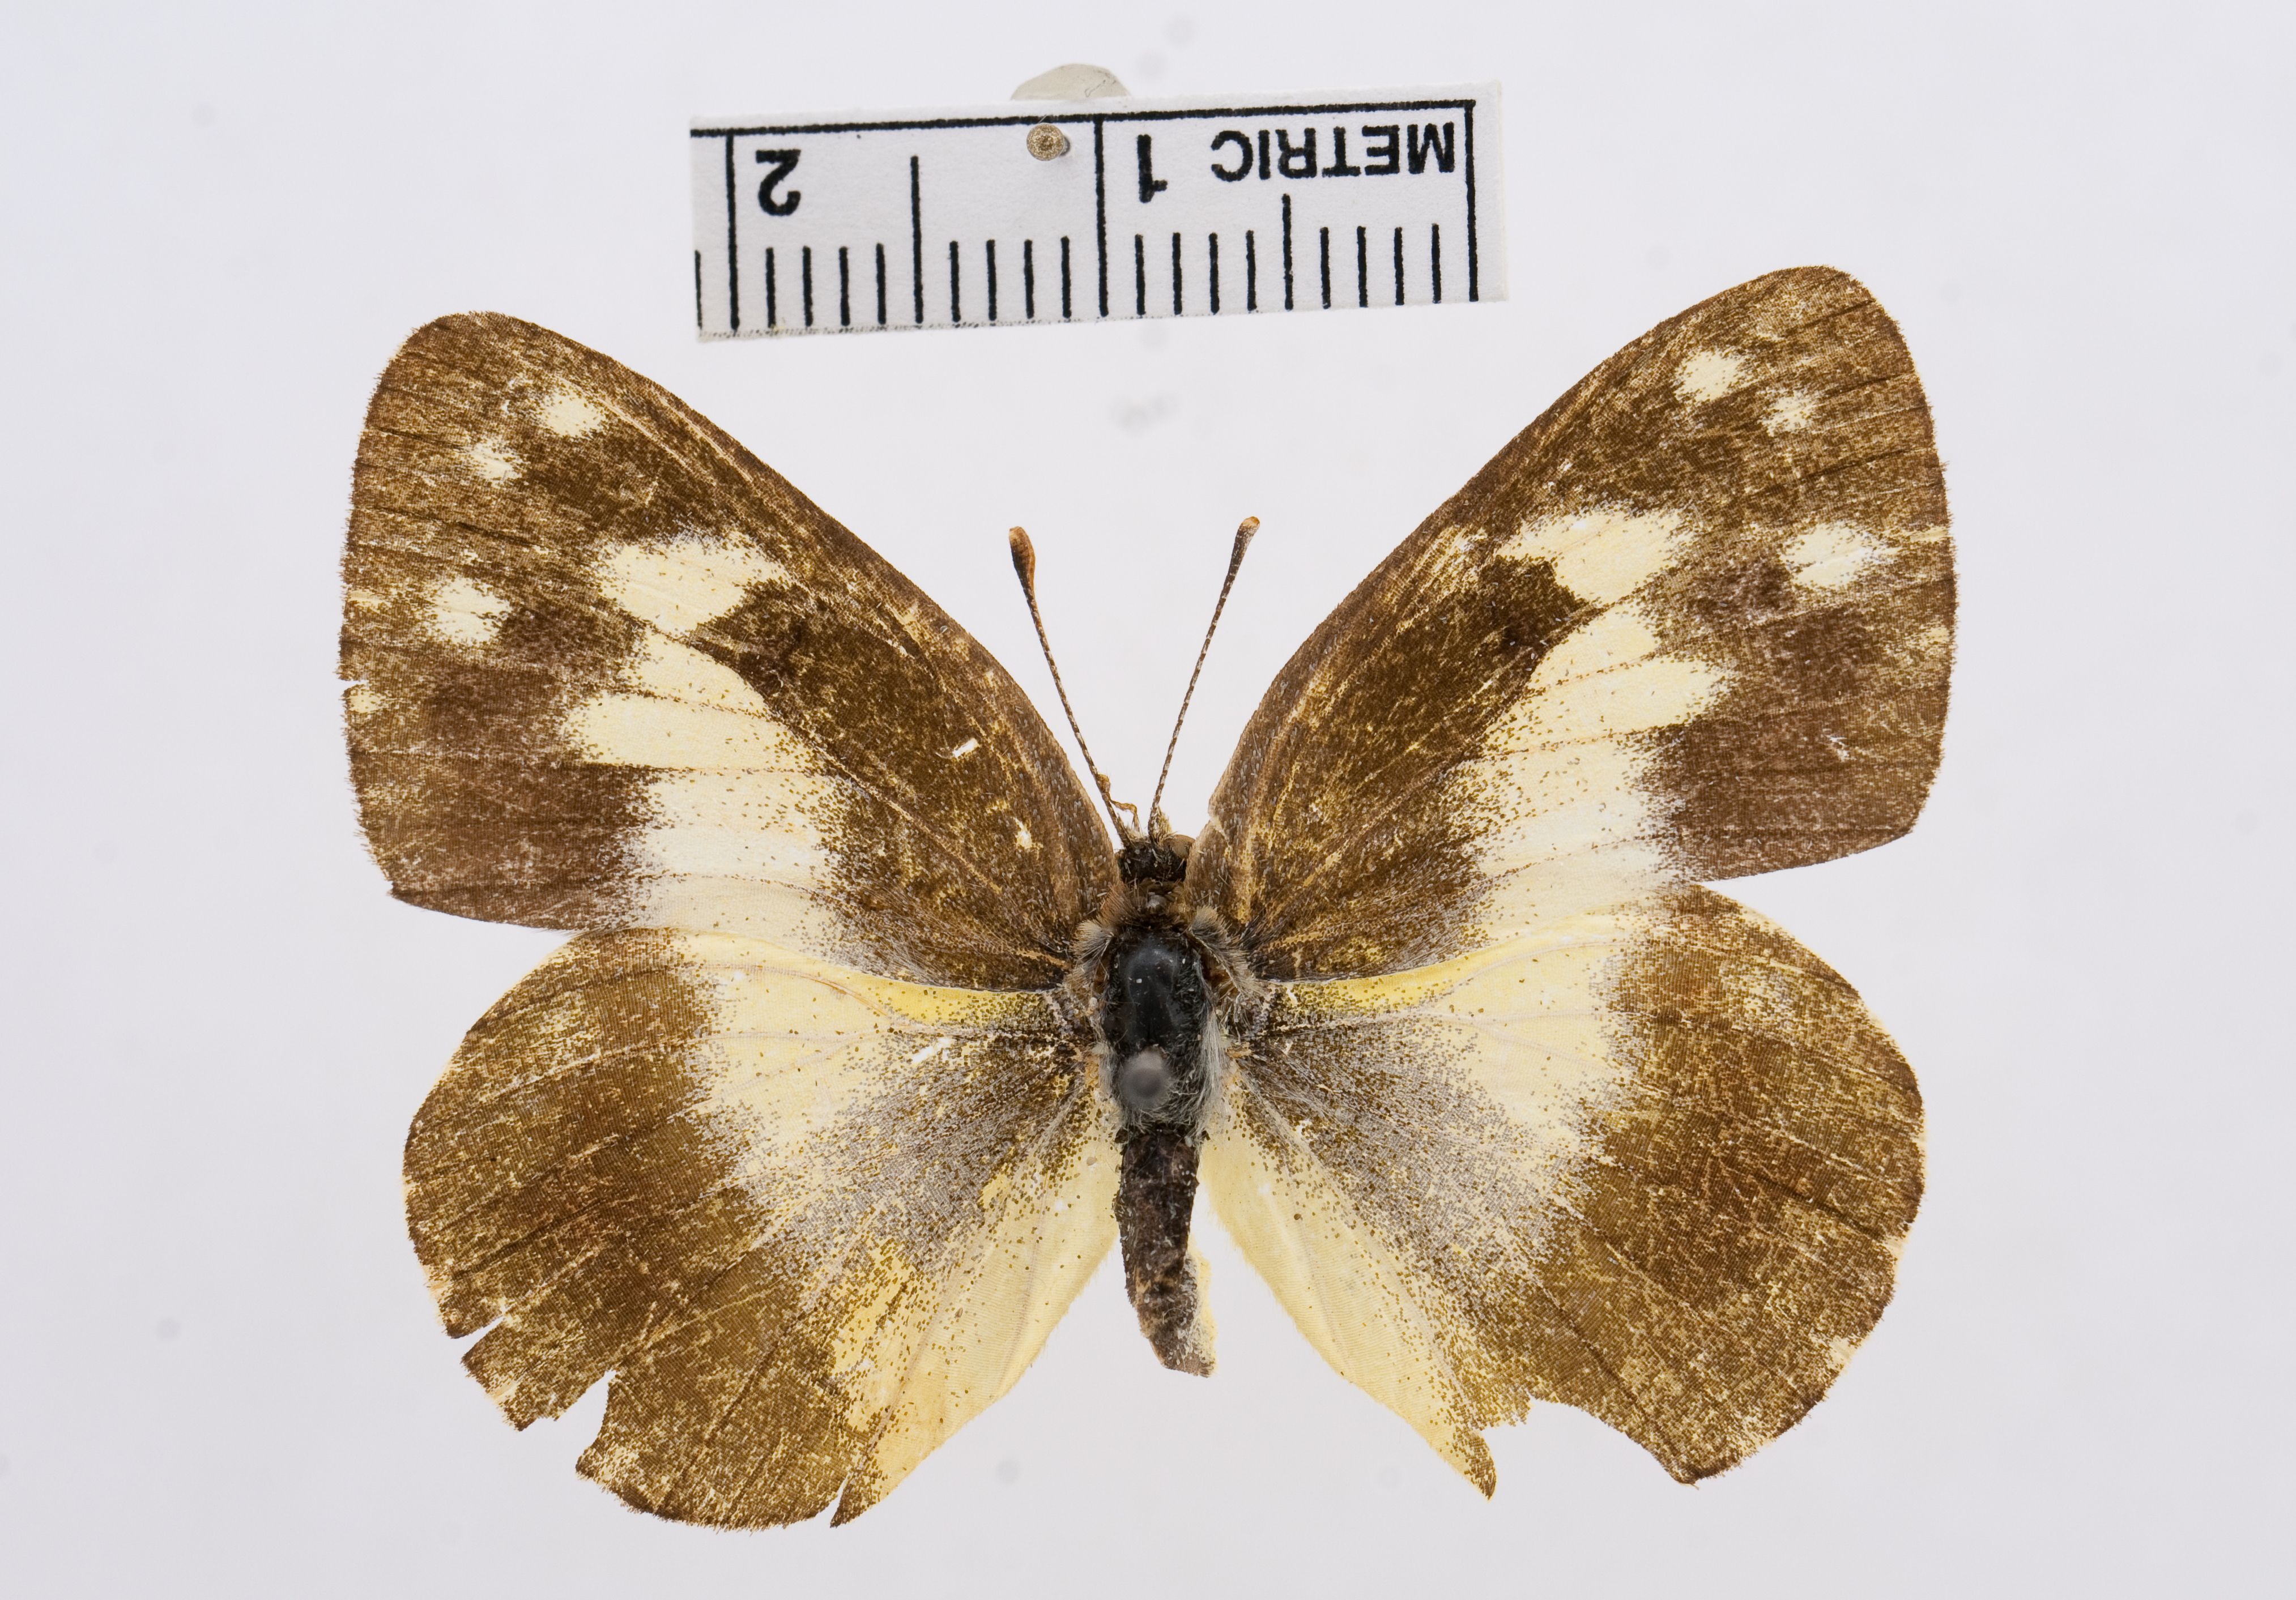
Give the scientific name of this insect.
Colotis phisadia
